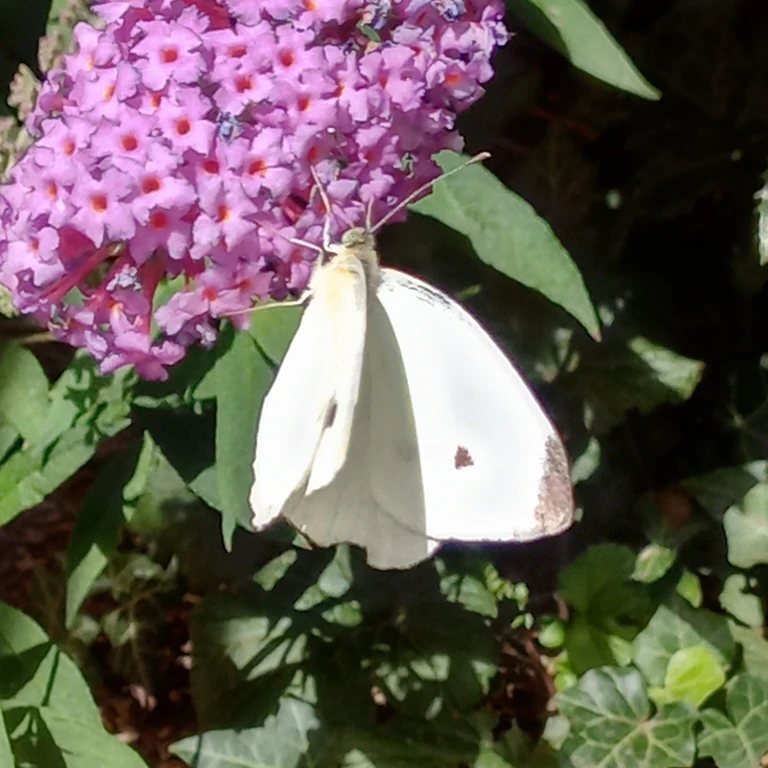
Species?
Pieris rapae
